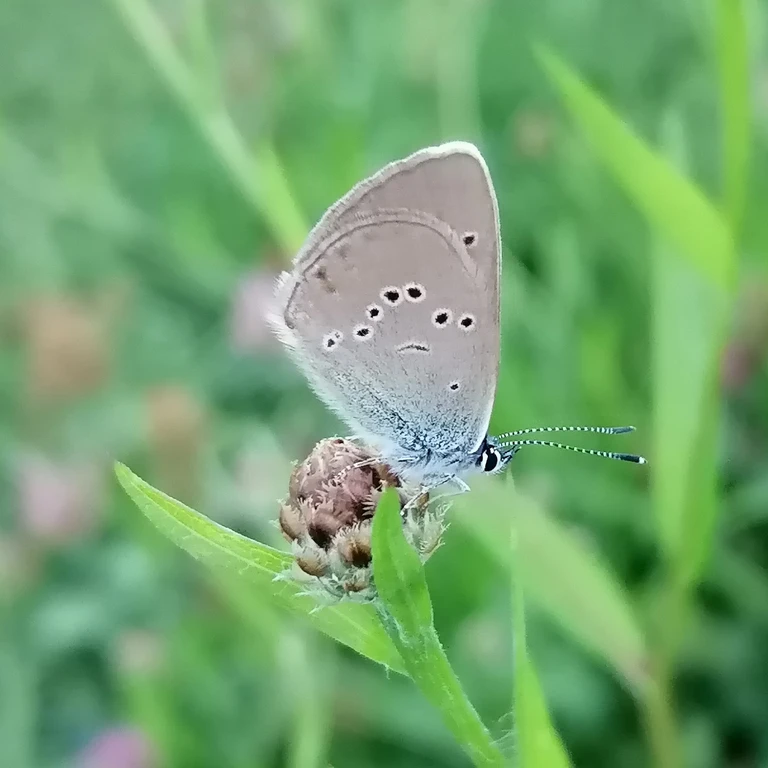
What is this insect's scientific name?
Cyaniris semiargus
